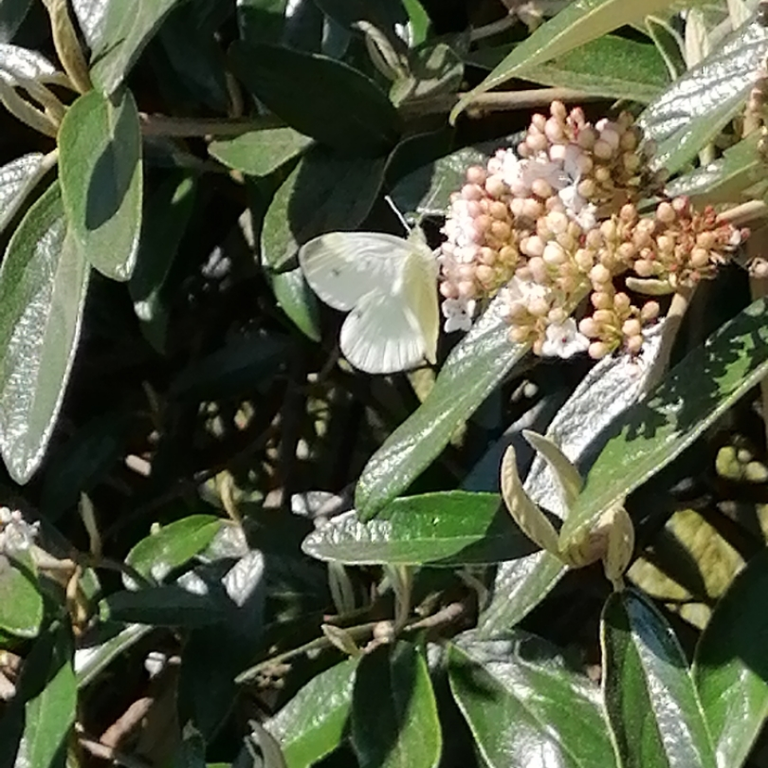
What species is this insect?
Pieris rapae
